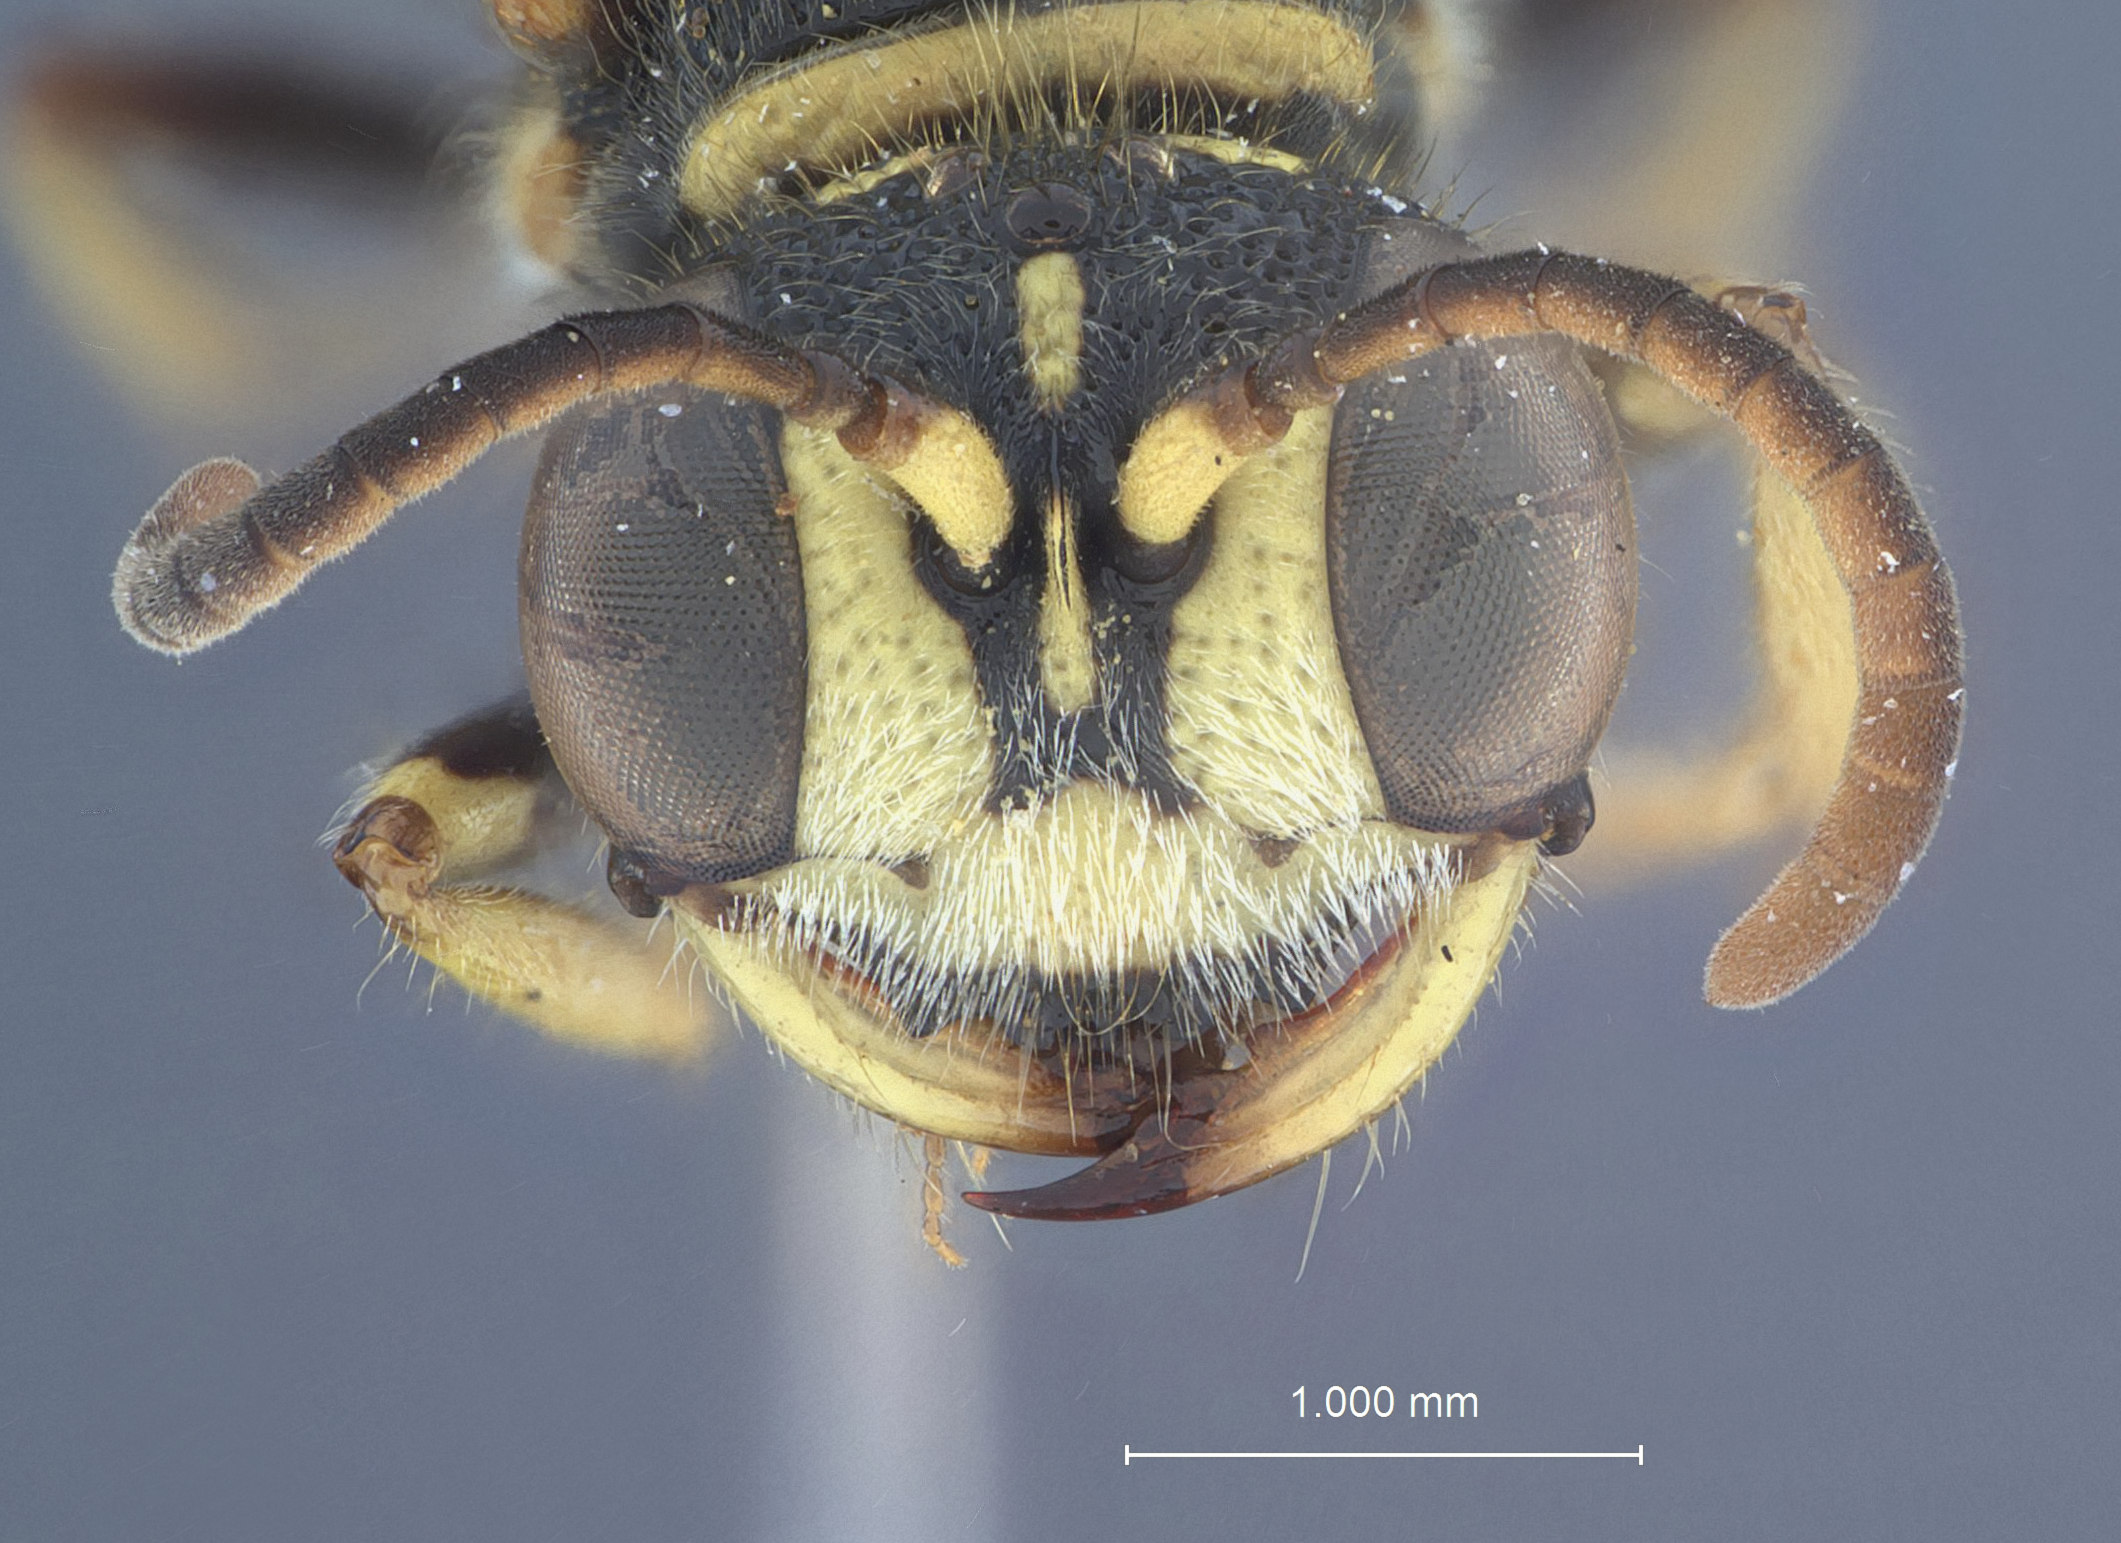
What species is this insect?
Cerceris cornigena
